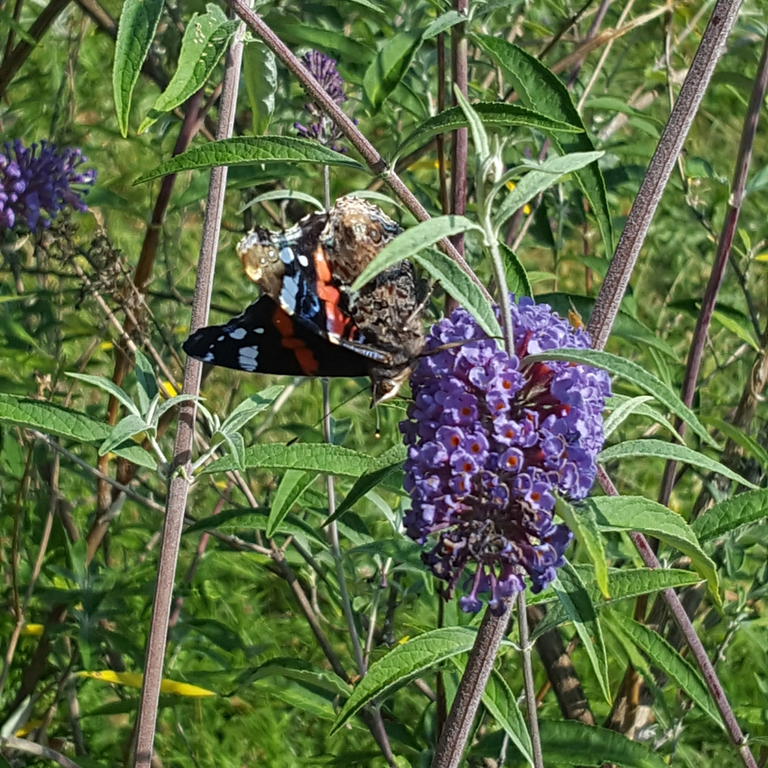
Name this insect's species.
Vanessa atalanta
